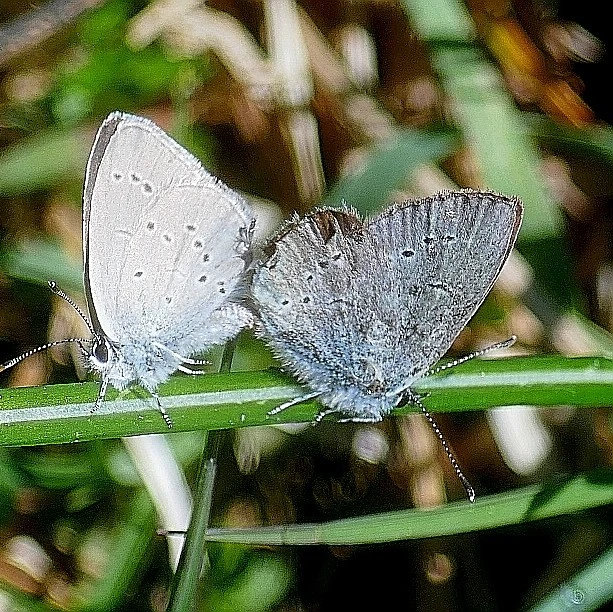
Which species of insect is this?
Cupido minimus
